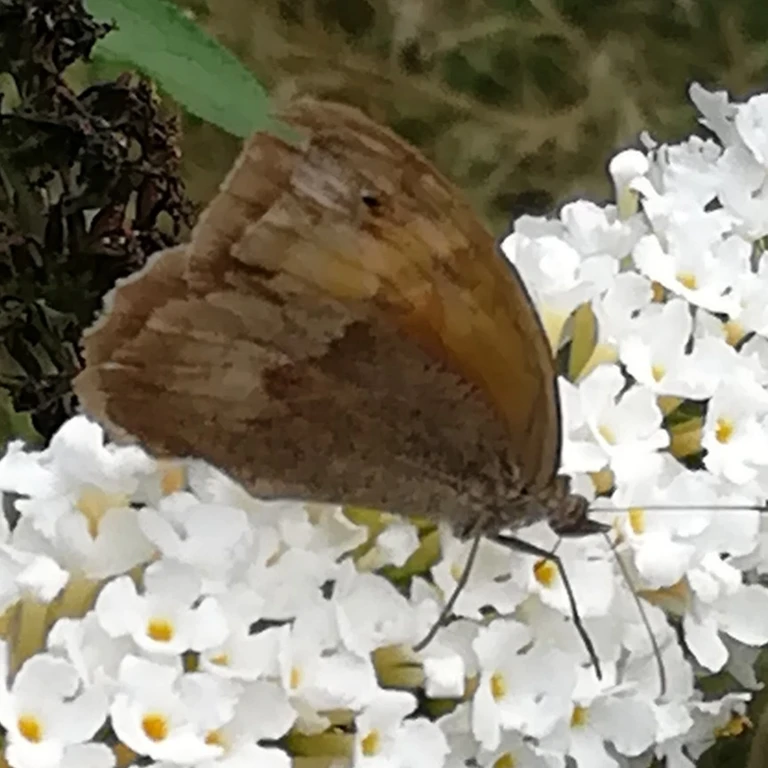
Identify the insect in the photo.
Maniola jurtina
